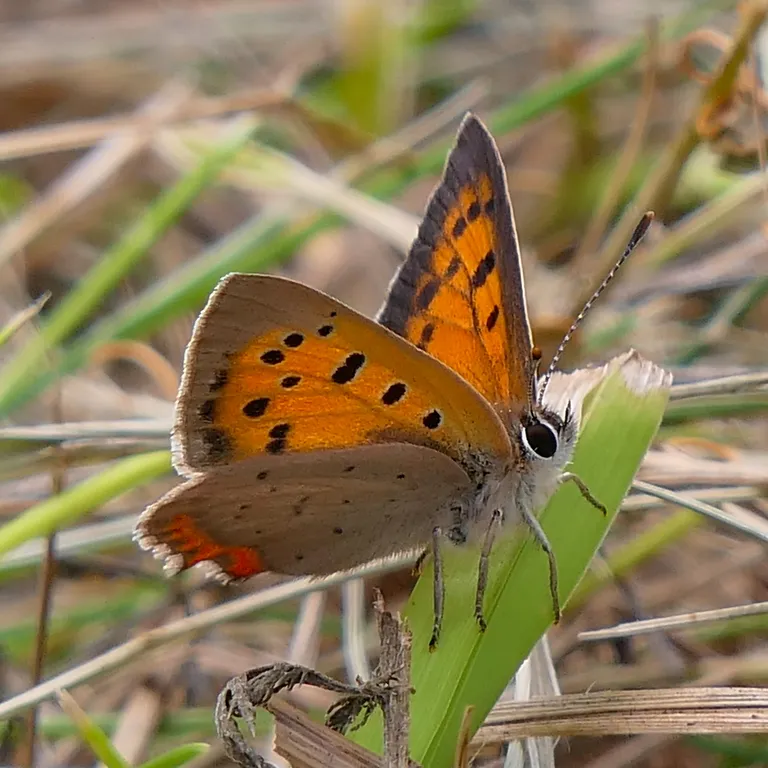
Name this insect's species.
Lycaena phlaeas
